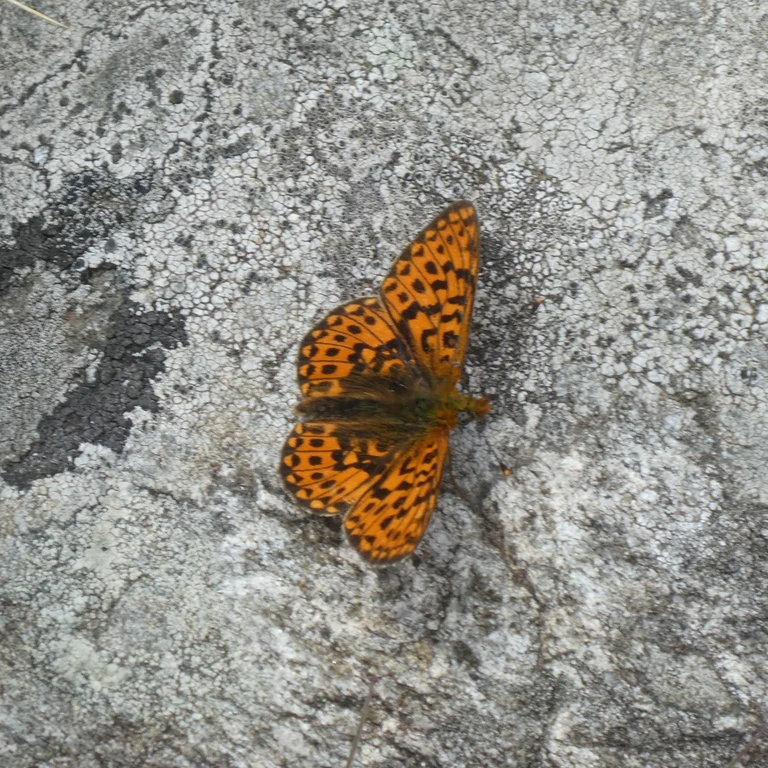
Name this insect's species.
Boloria euphrosyne (also Clossiana euphrosyne)
